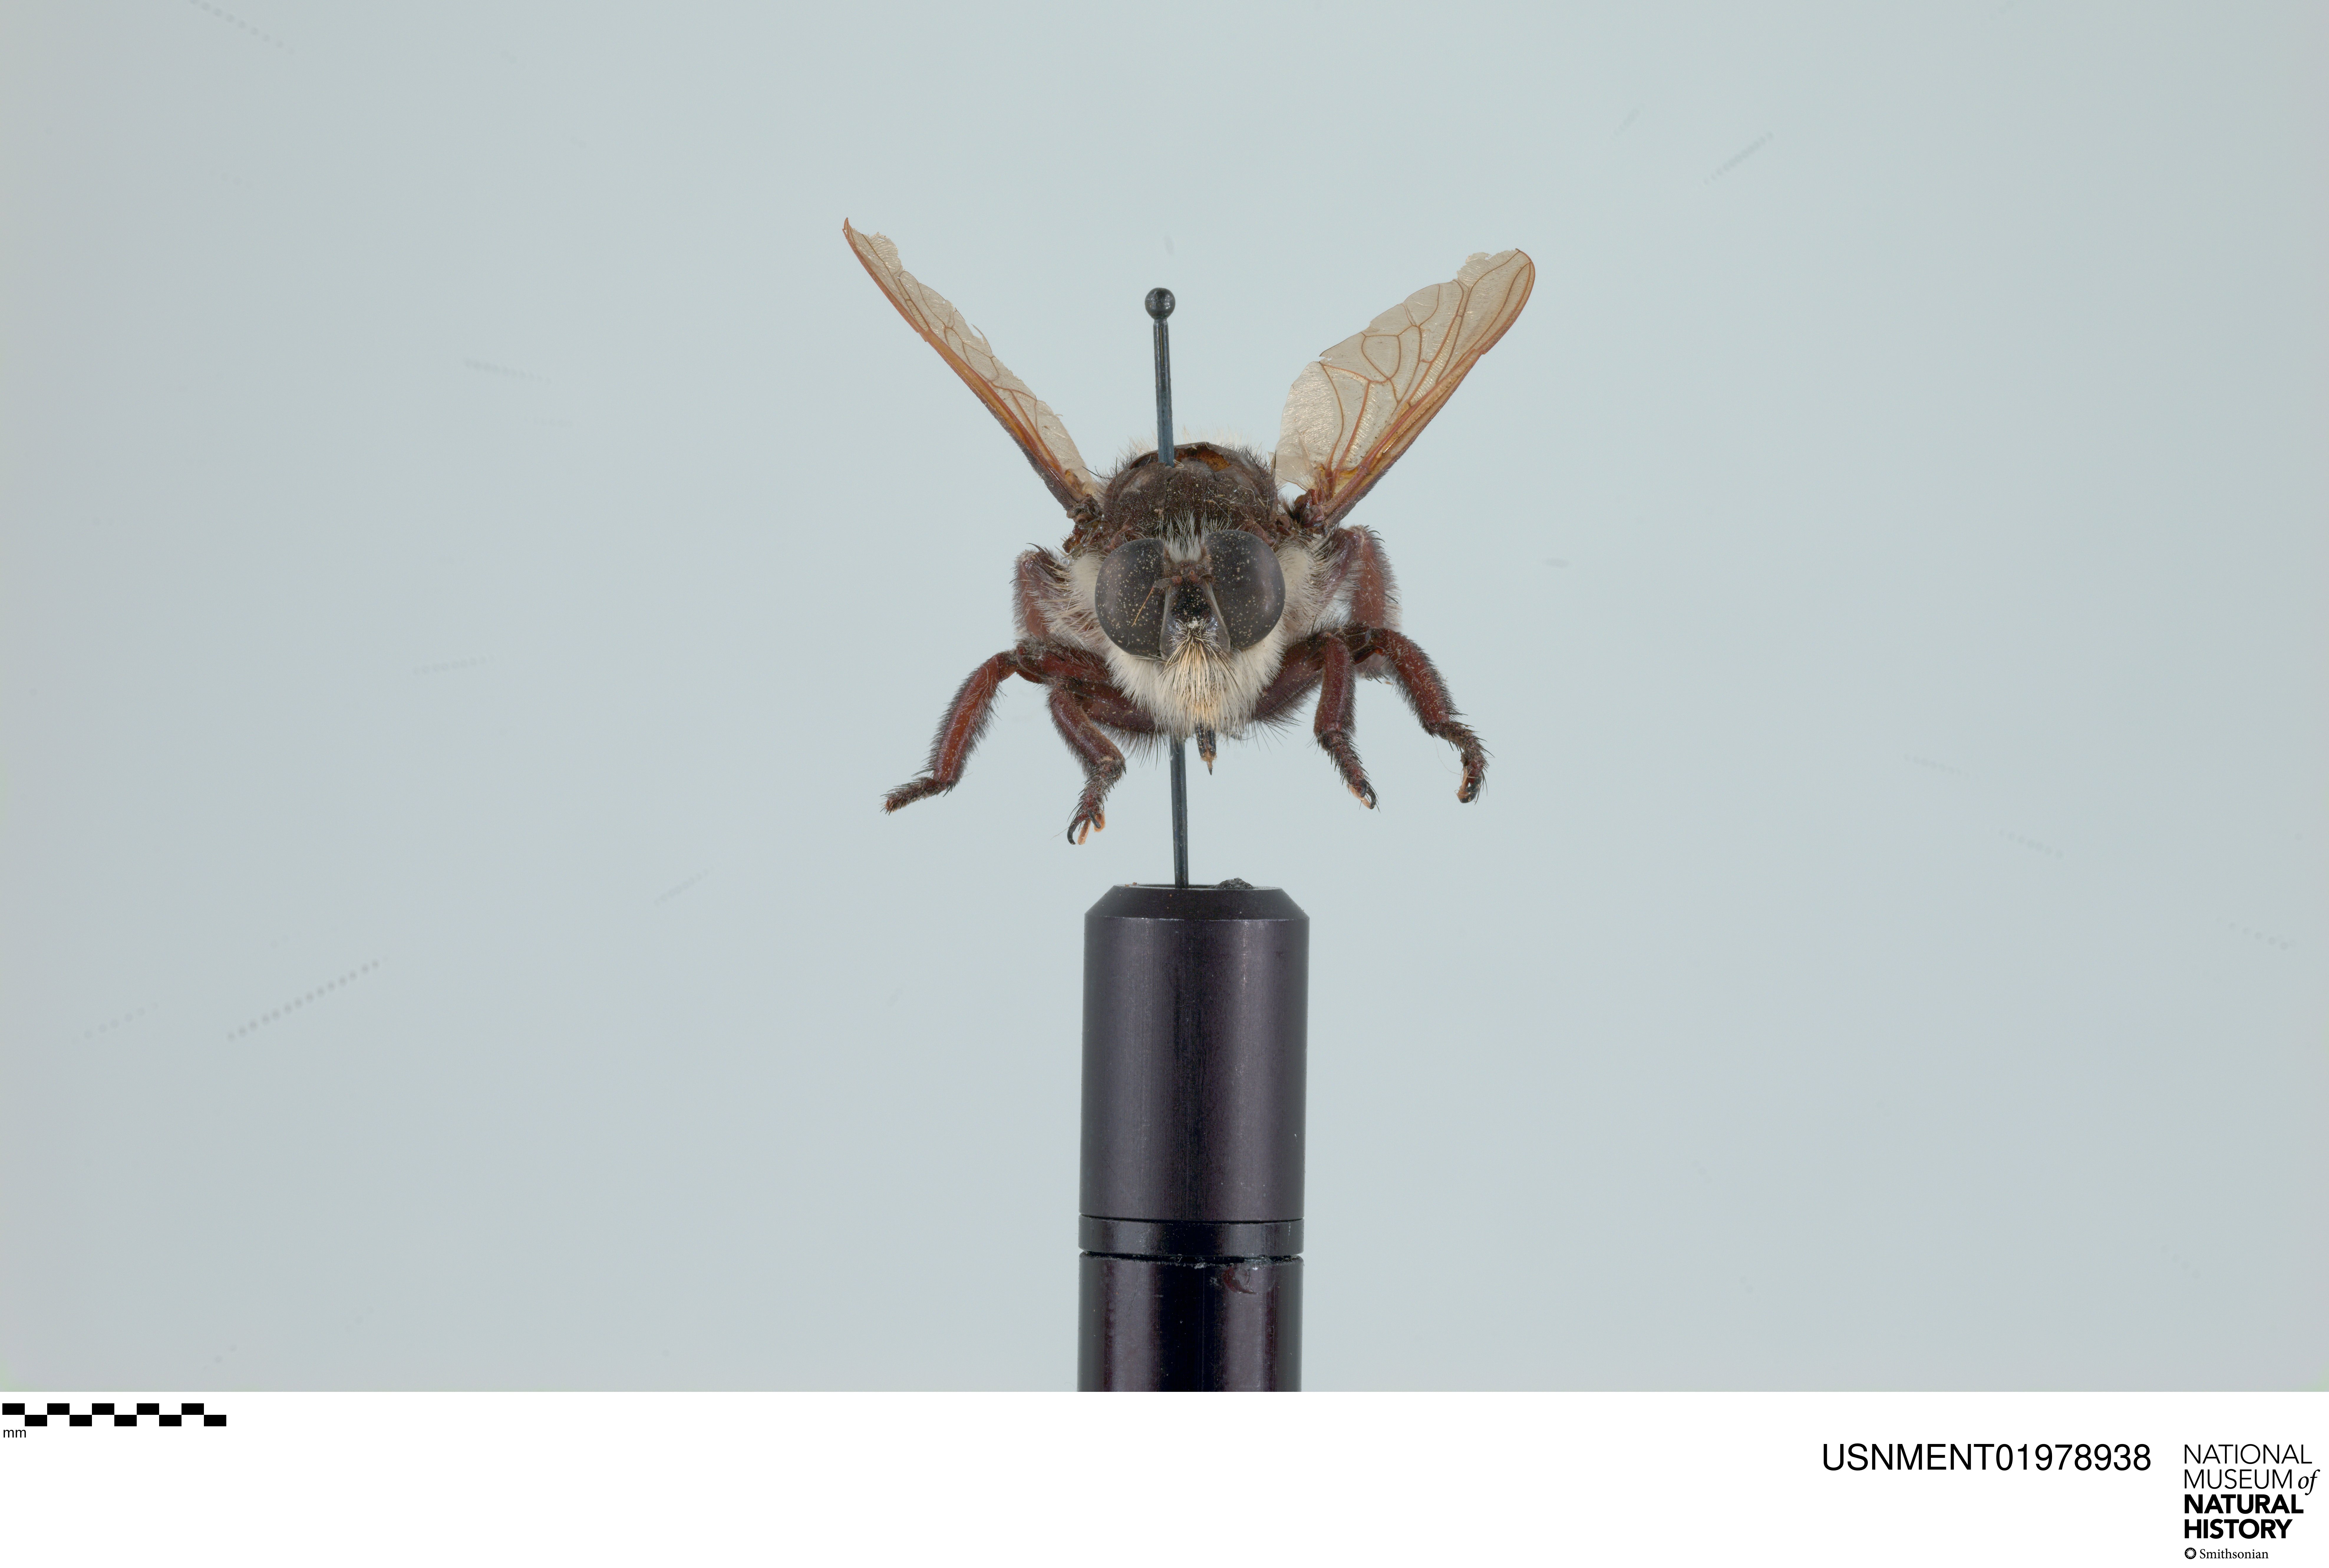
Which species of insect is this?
Mallophora bomboides
